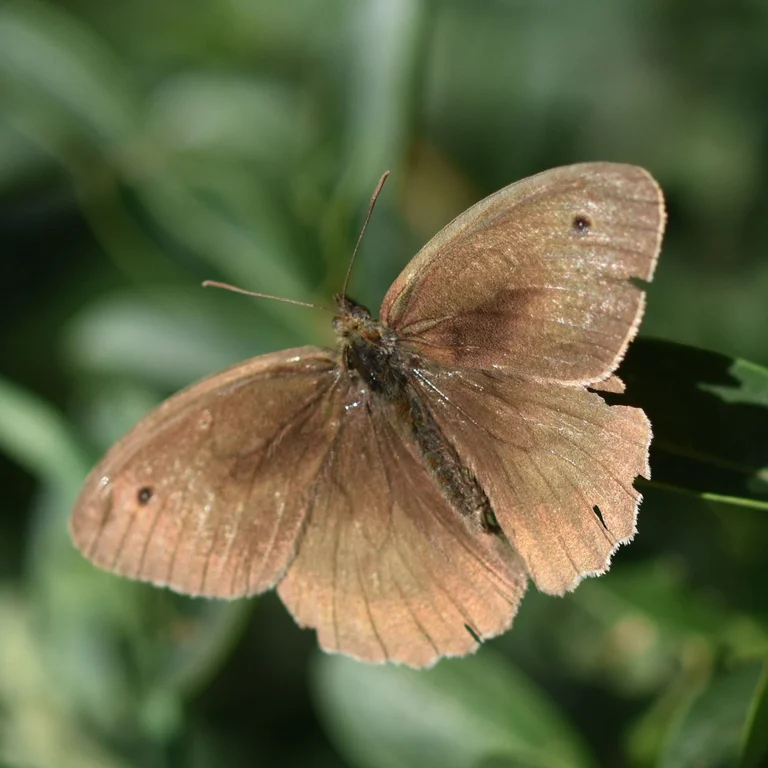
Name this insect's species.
Maniola jurtina
